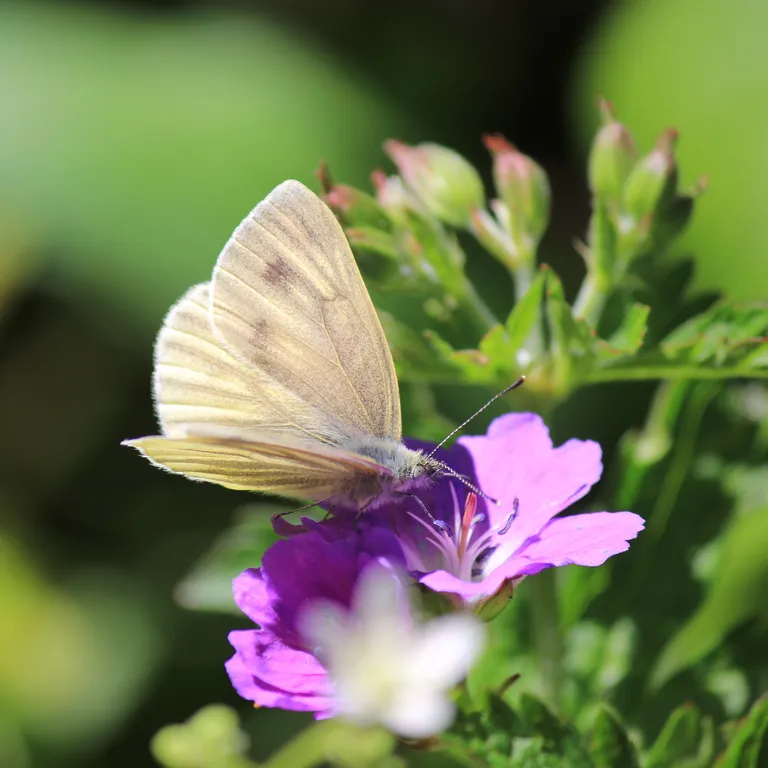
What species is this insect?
Pieris bryoniae
